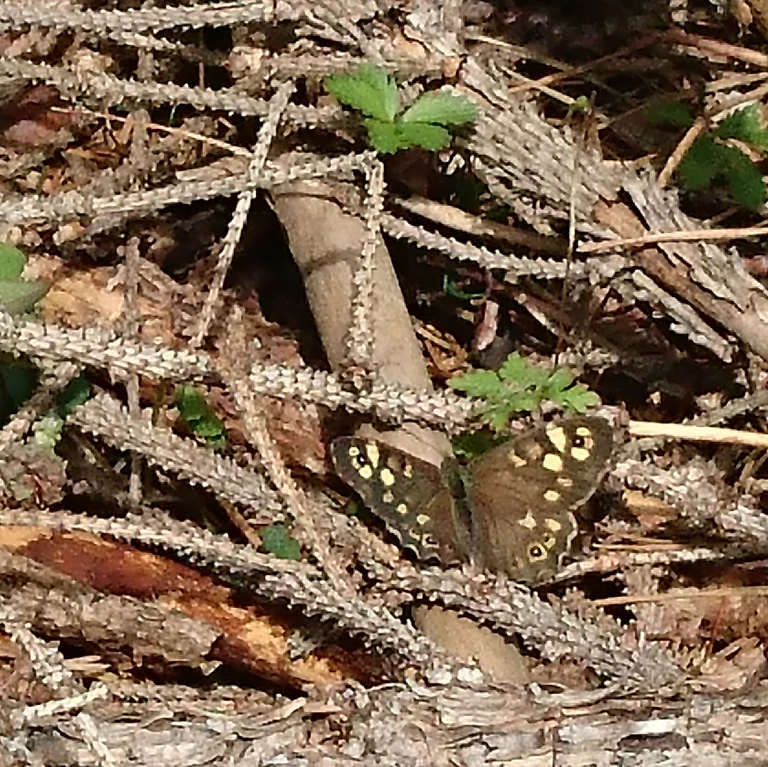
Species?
Pararge aegeria
